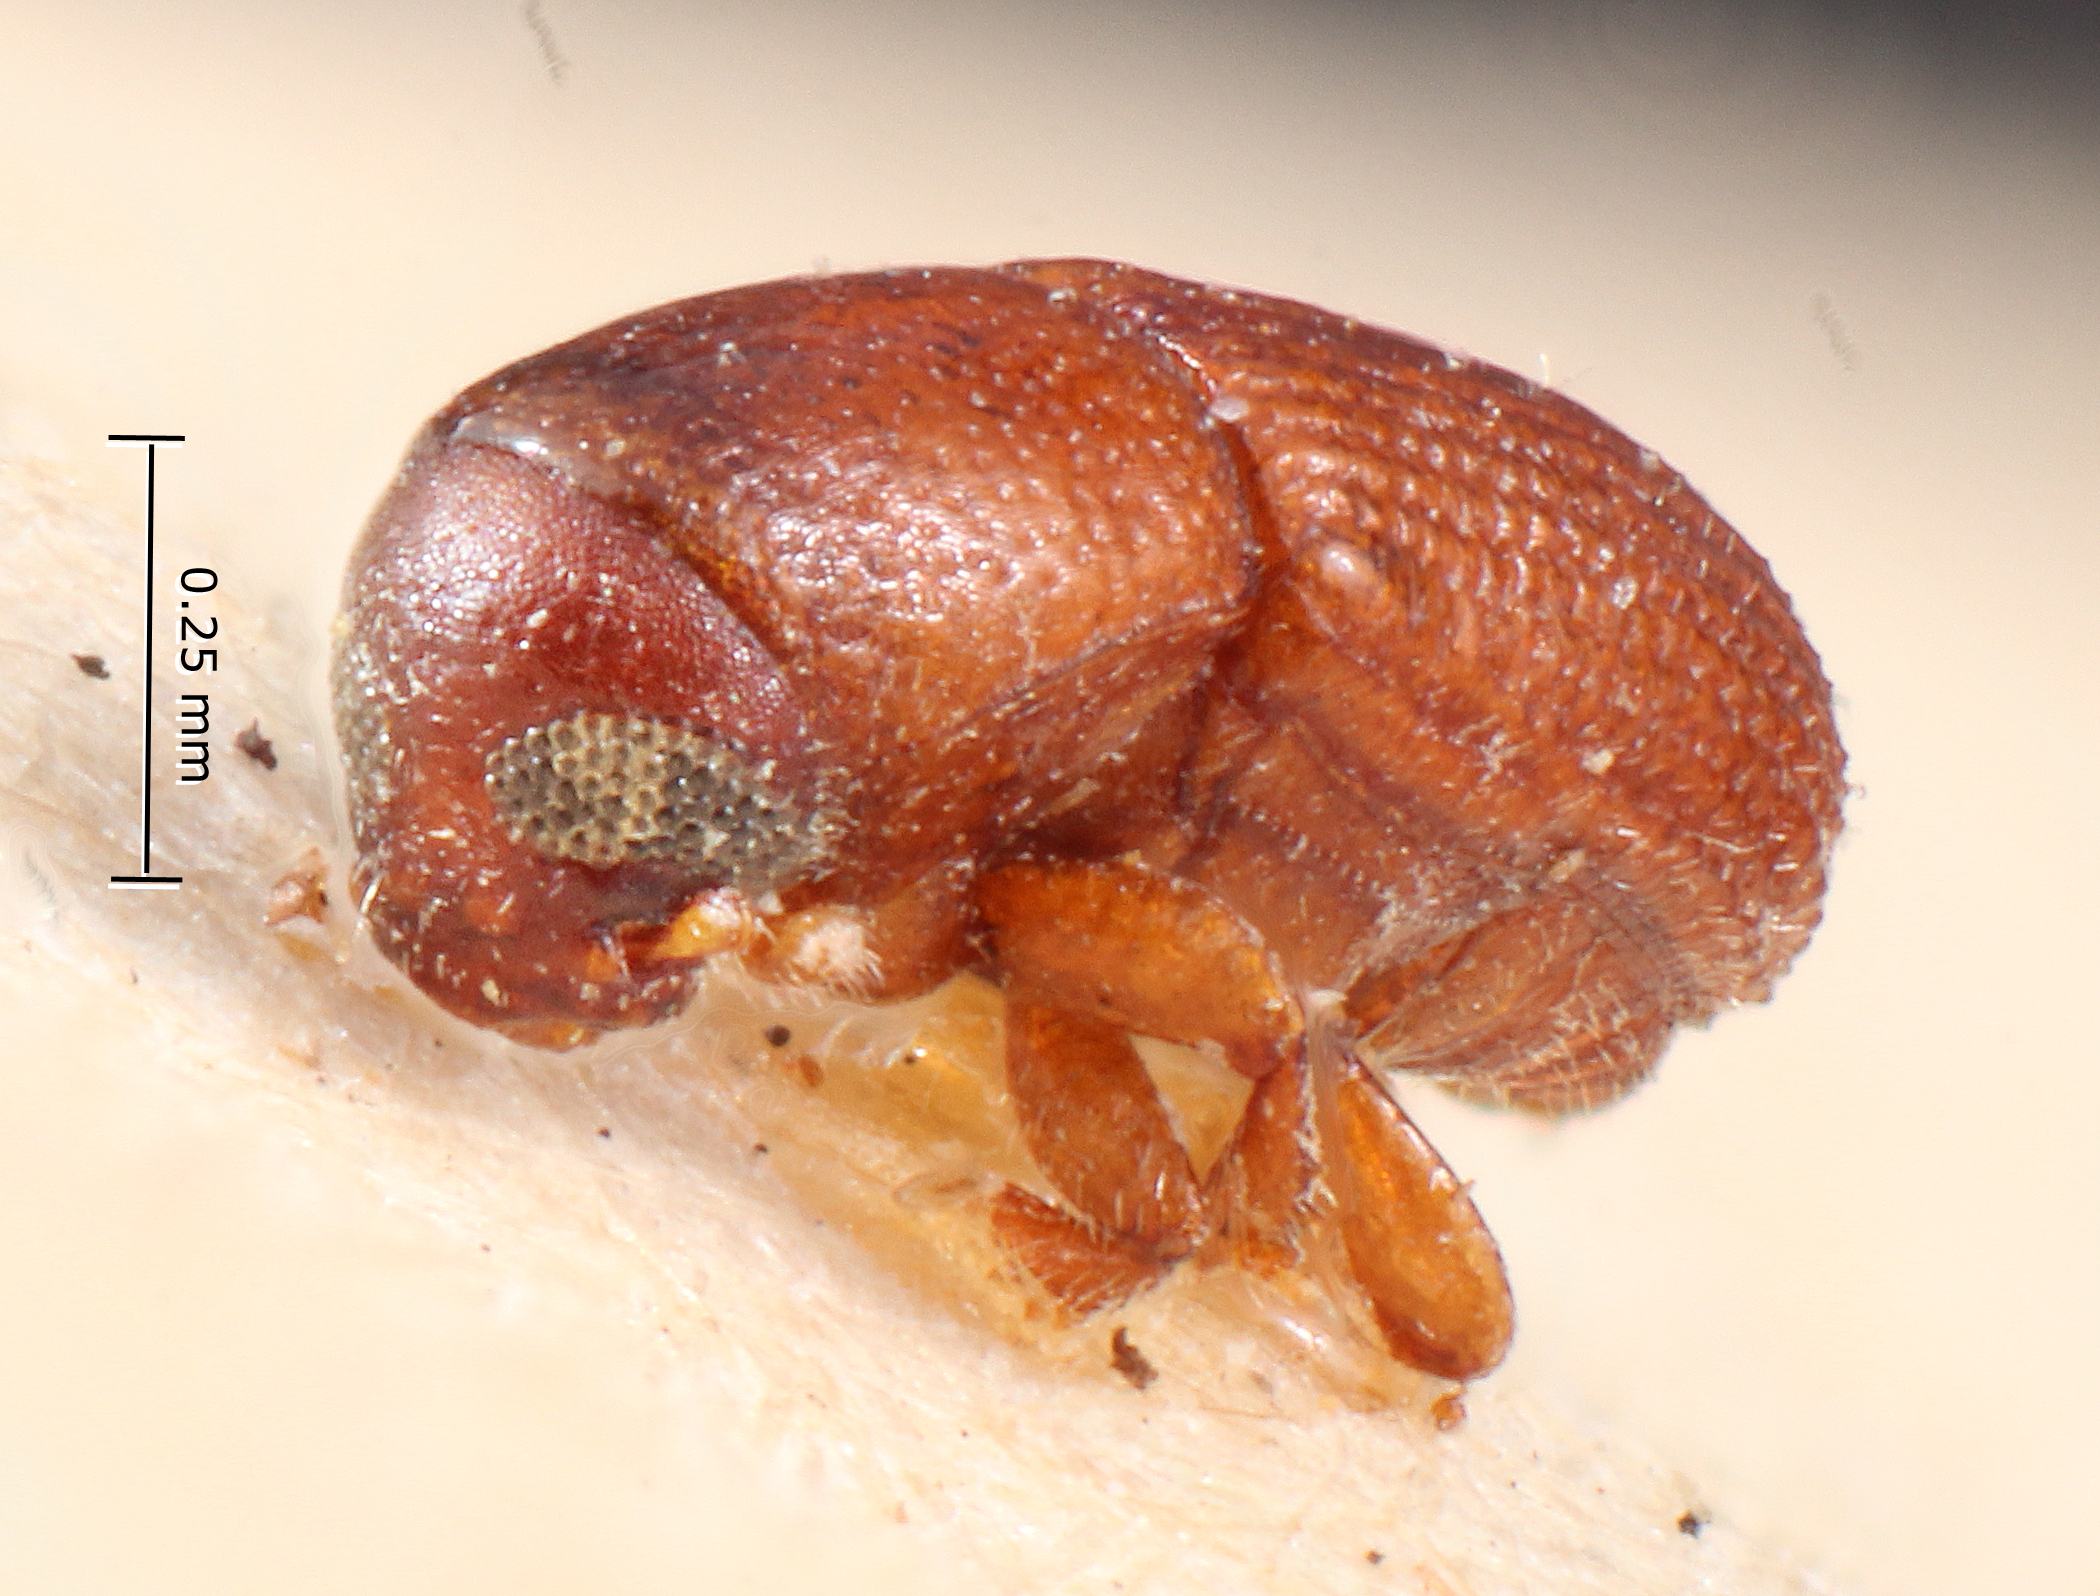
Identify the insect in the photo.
Microborus imitans
